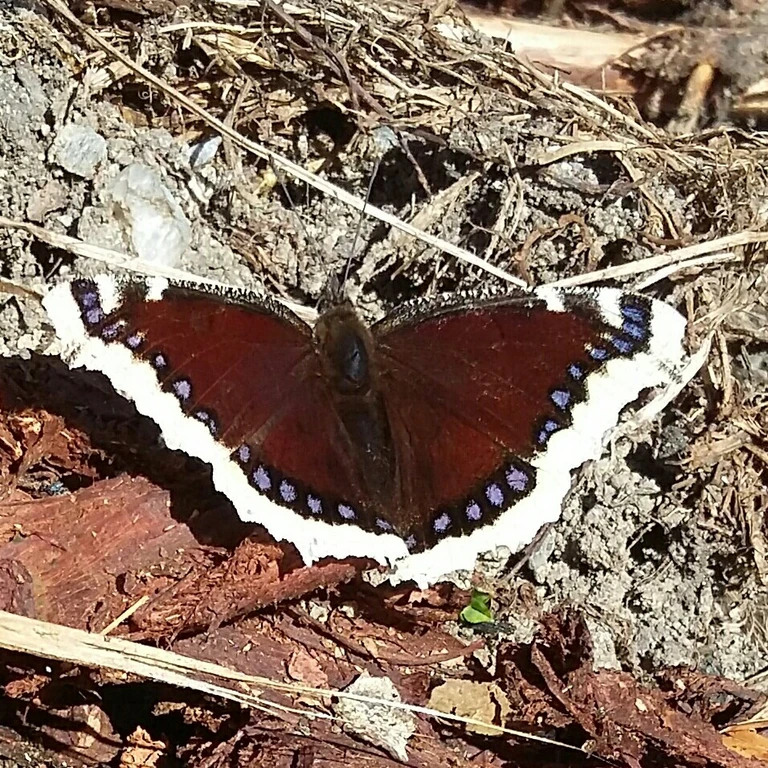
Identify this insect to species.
Nymphalis antiopa
